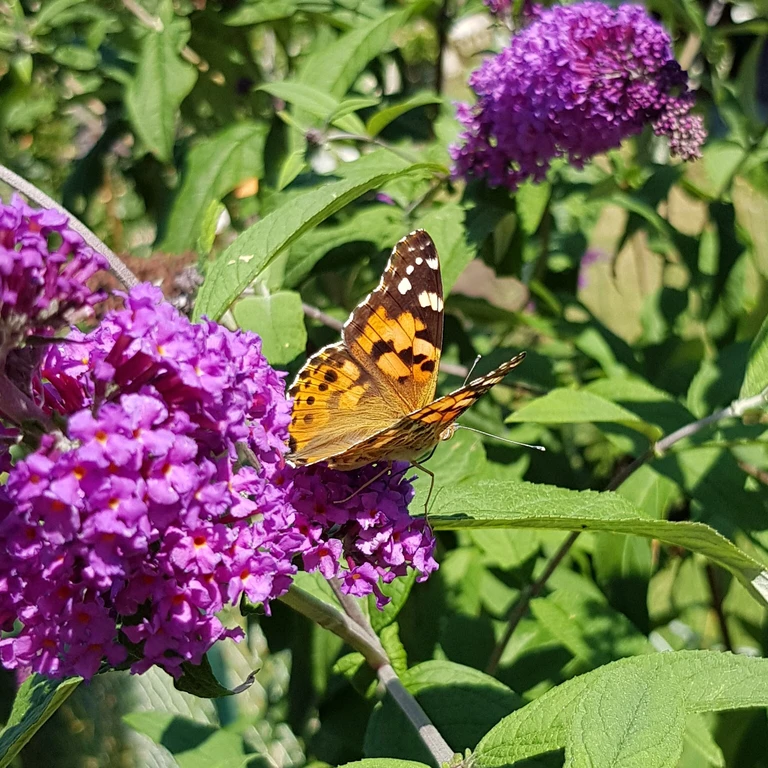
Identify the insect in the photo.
Vanessa cardui
